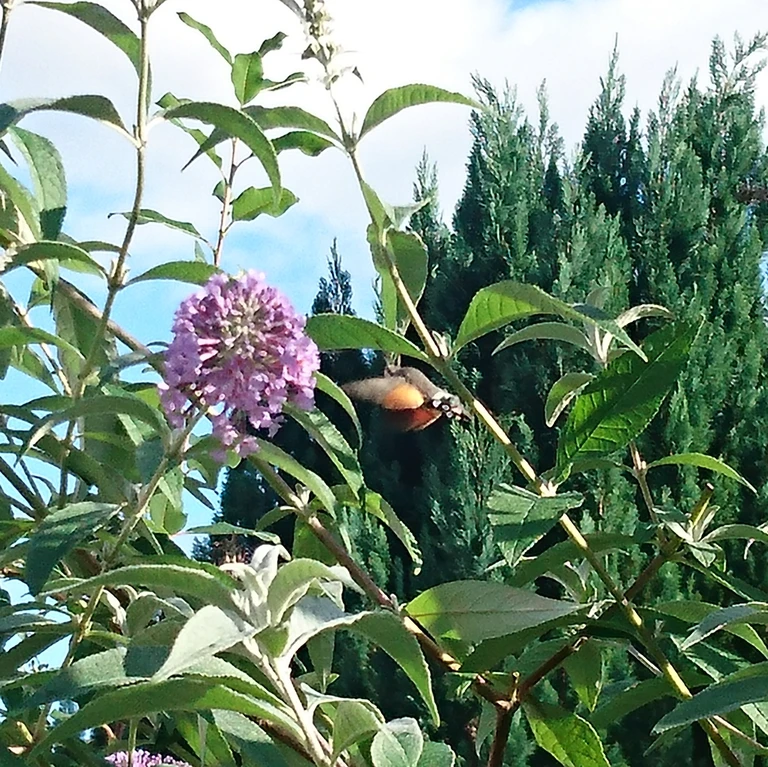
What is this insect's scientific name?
Macroglossum stellatarum
